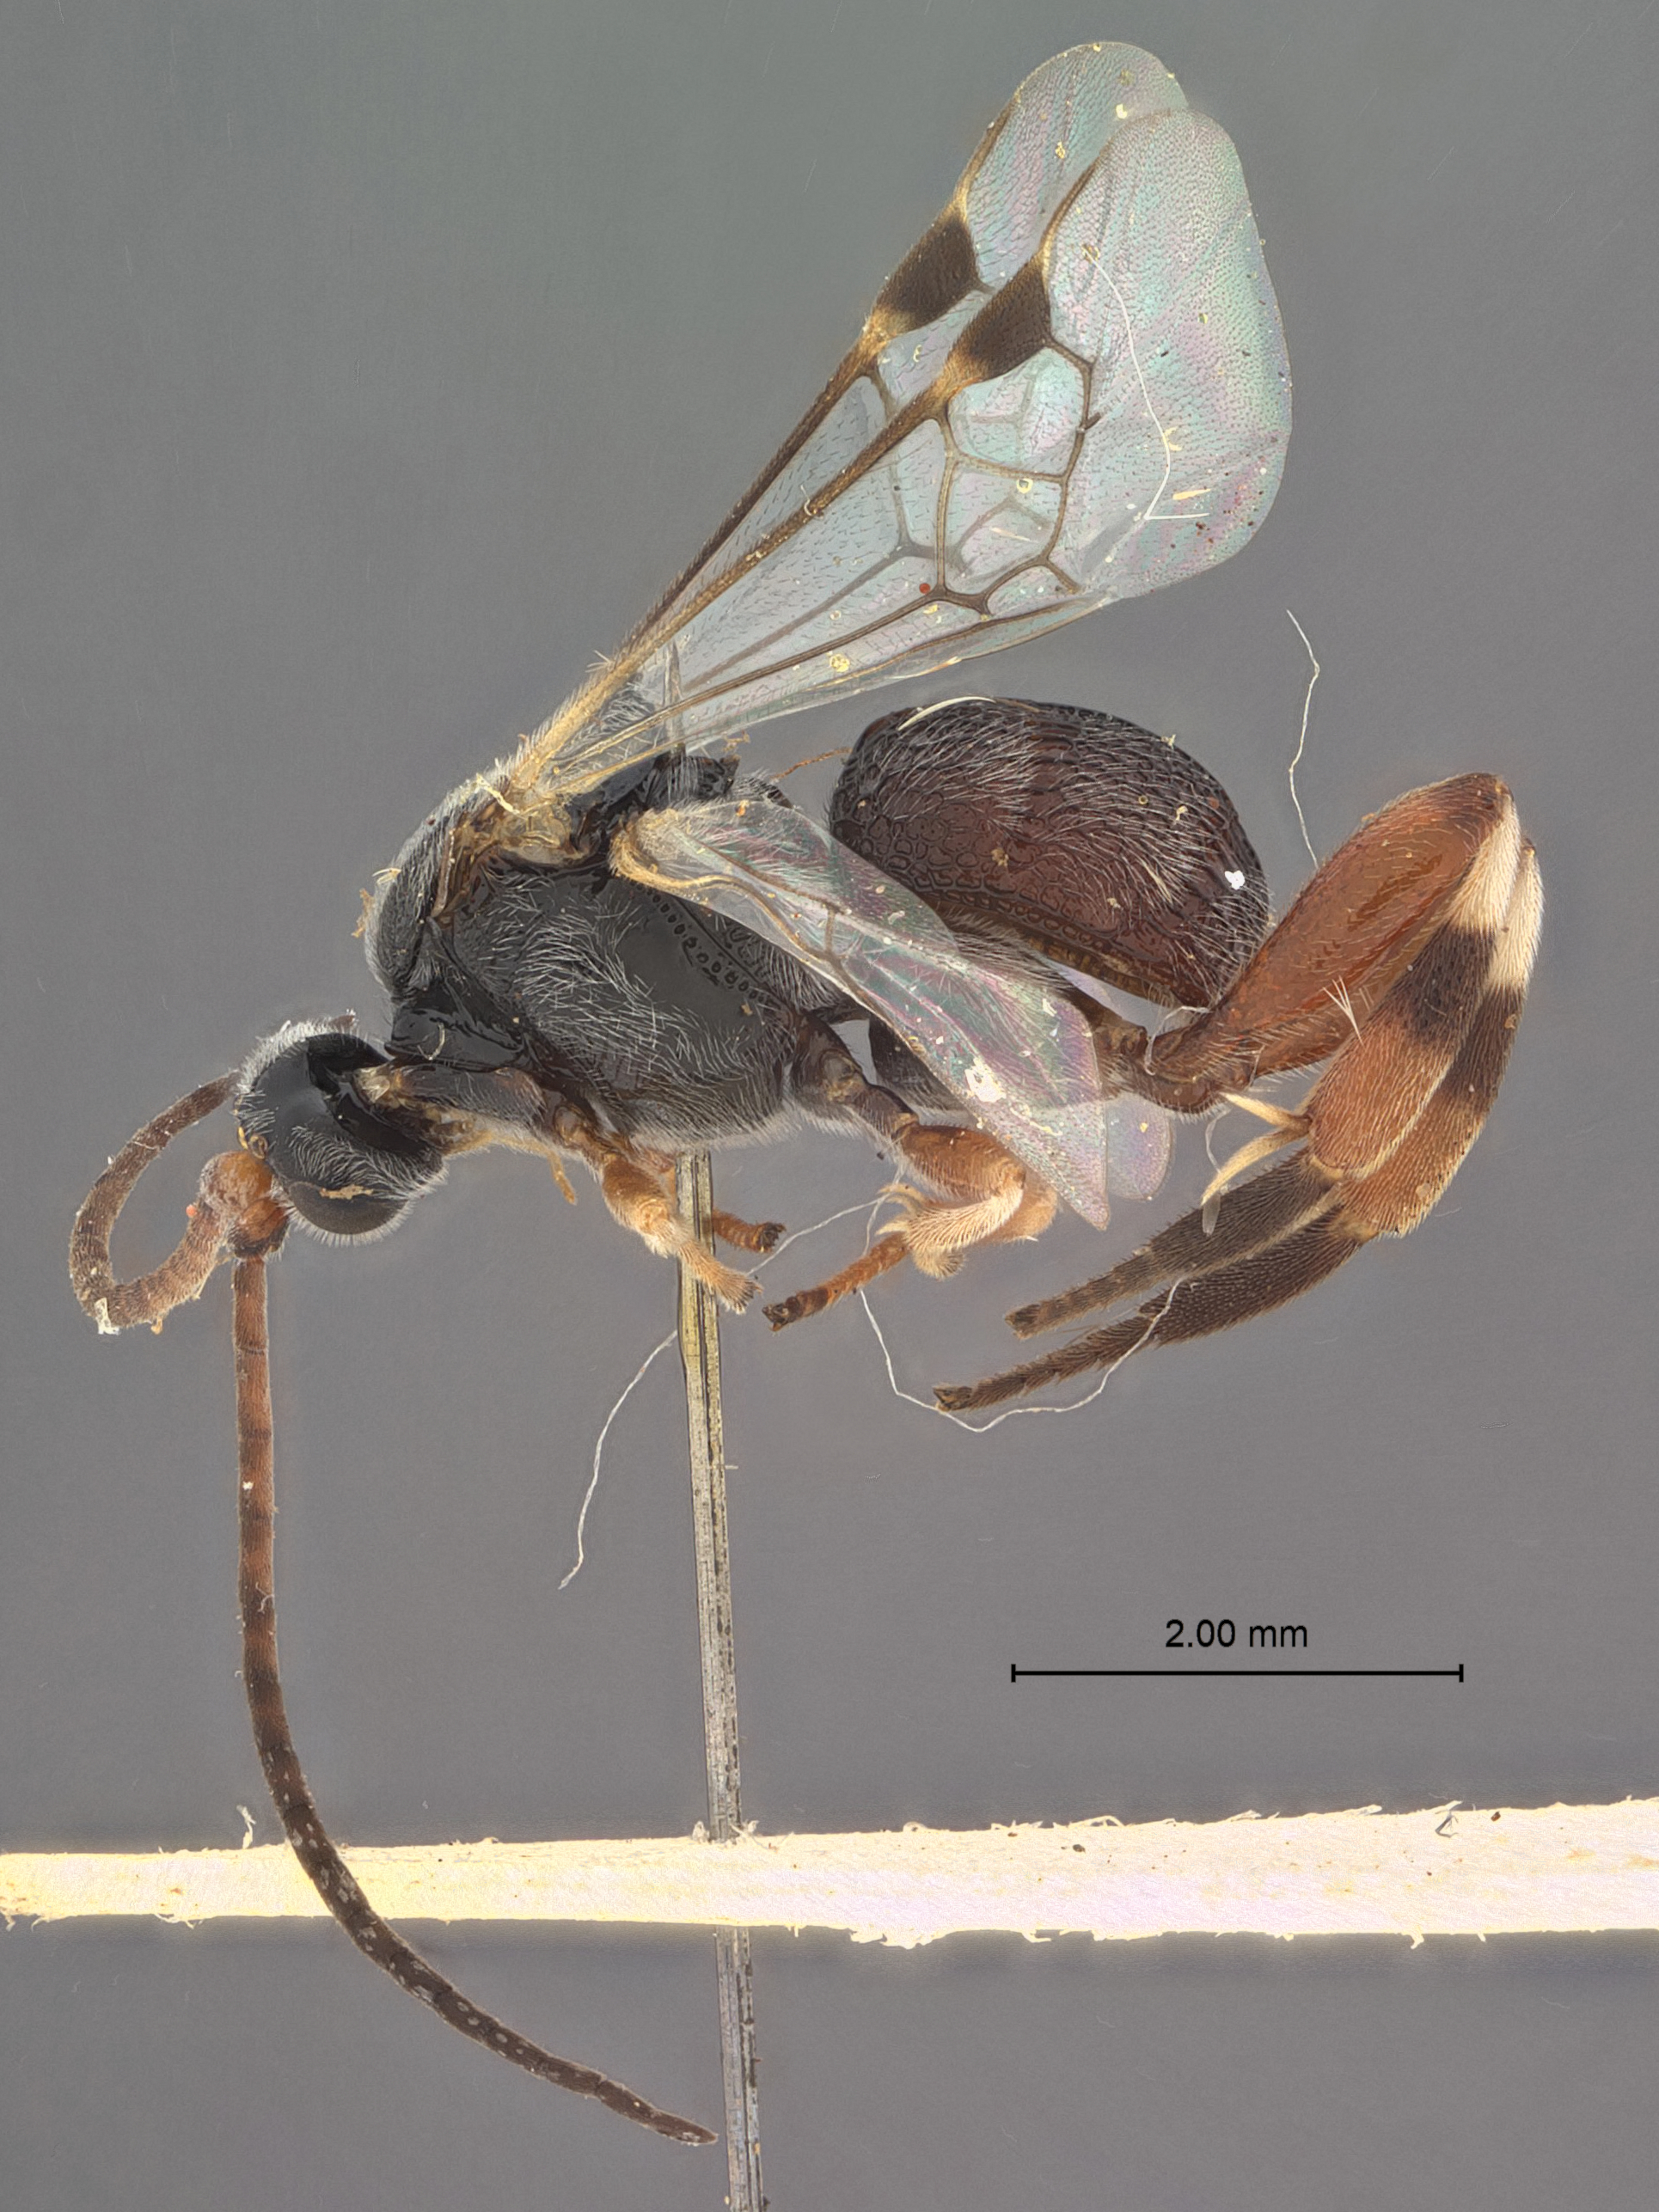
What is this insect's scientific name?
Fornicia surinamensis
